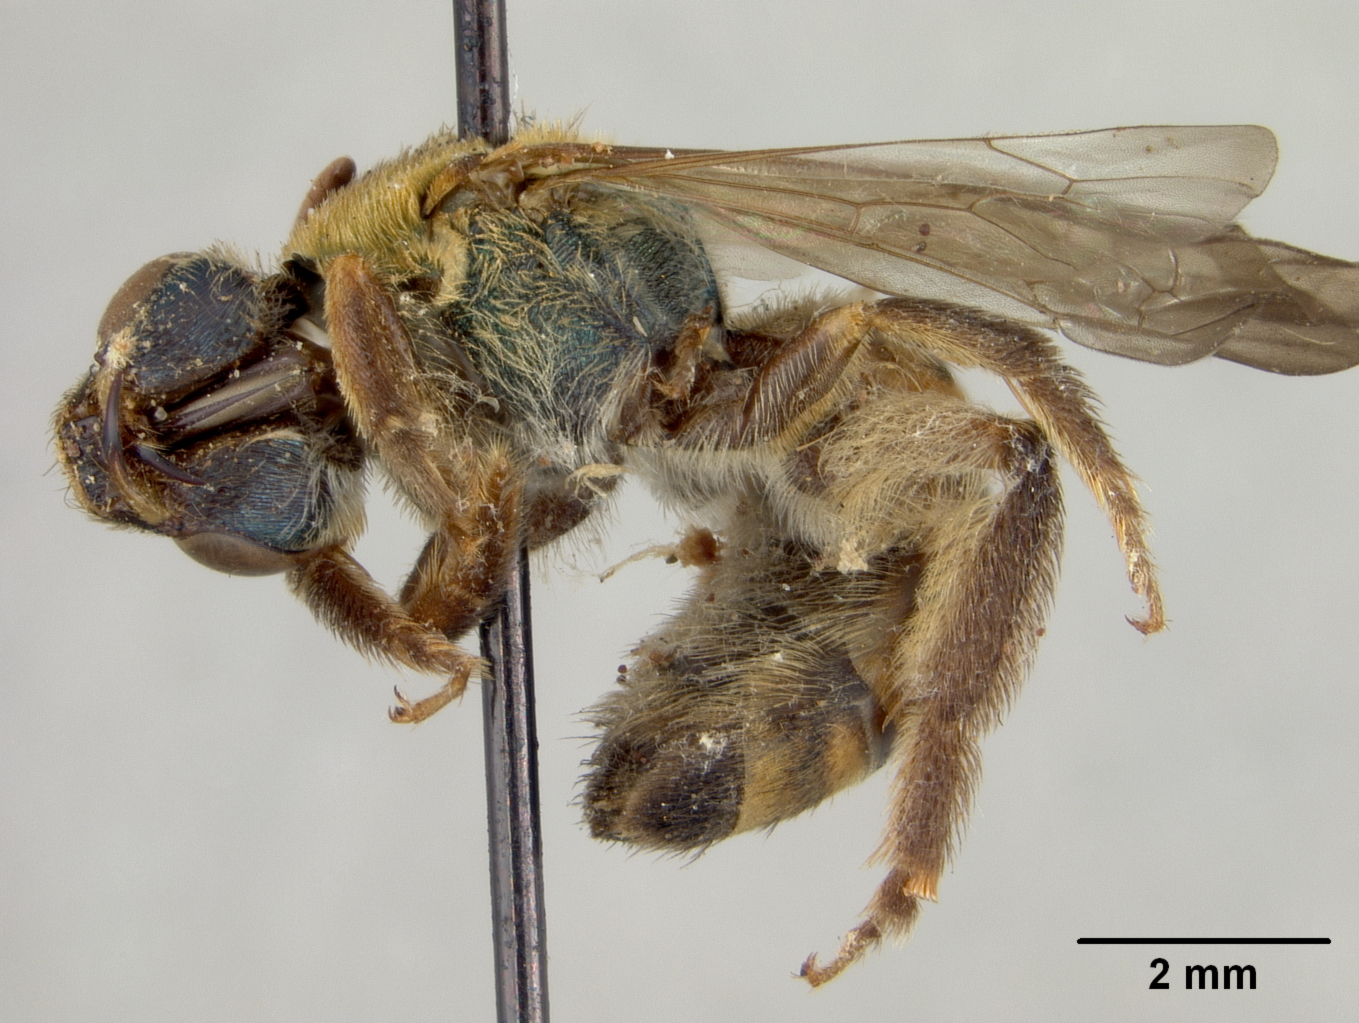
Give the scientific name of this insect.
Agapostemon heterurus
